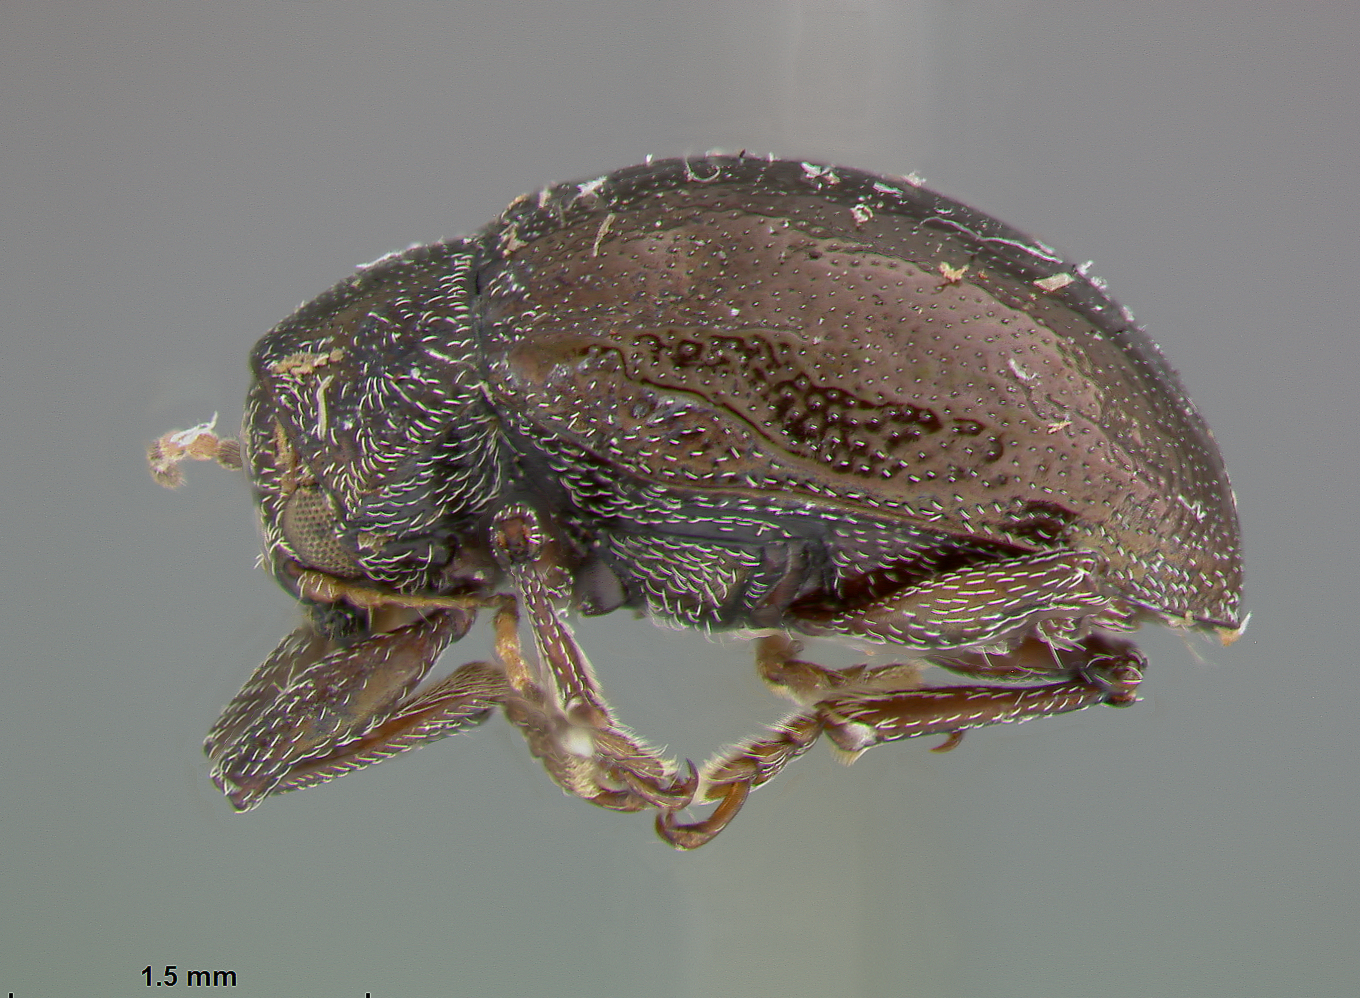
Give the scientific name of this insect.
Chalcosicya maestrensis
